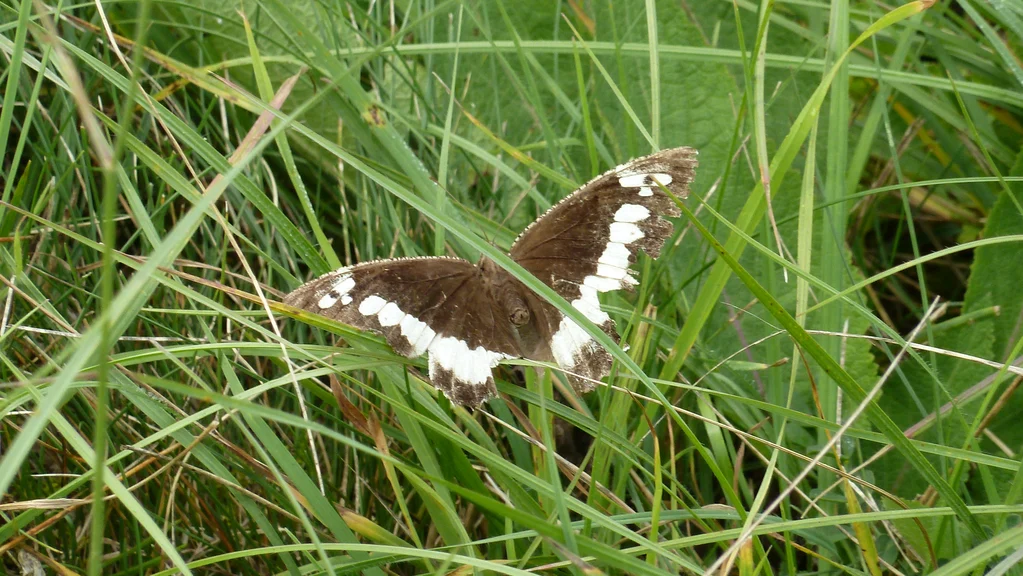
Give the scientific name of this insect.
Brintesia circe
